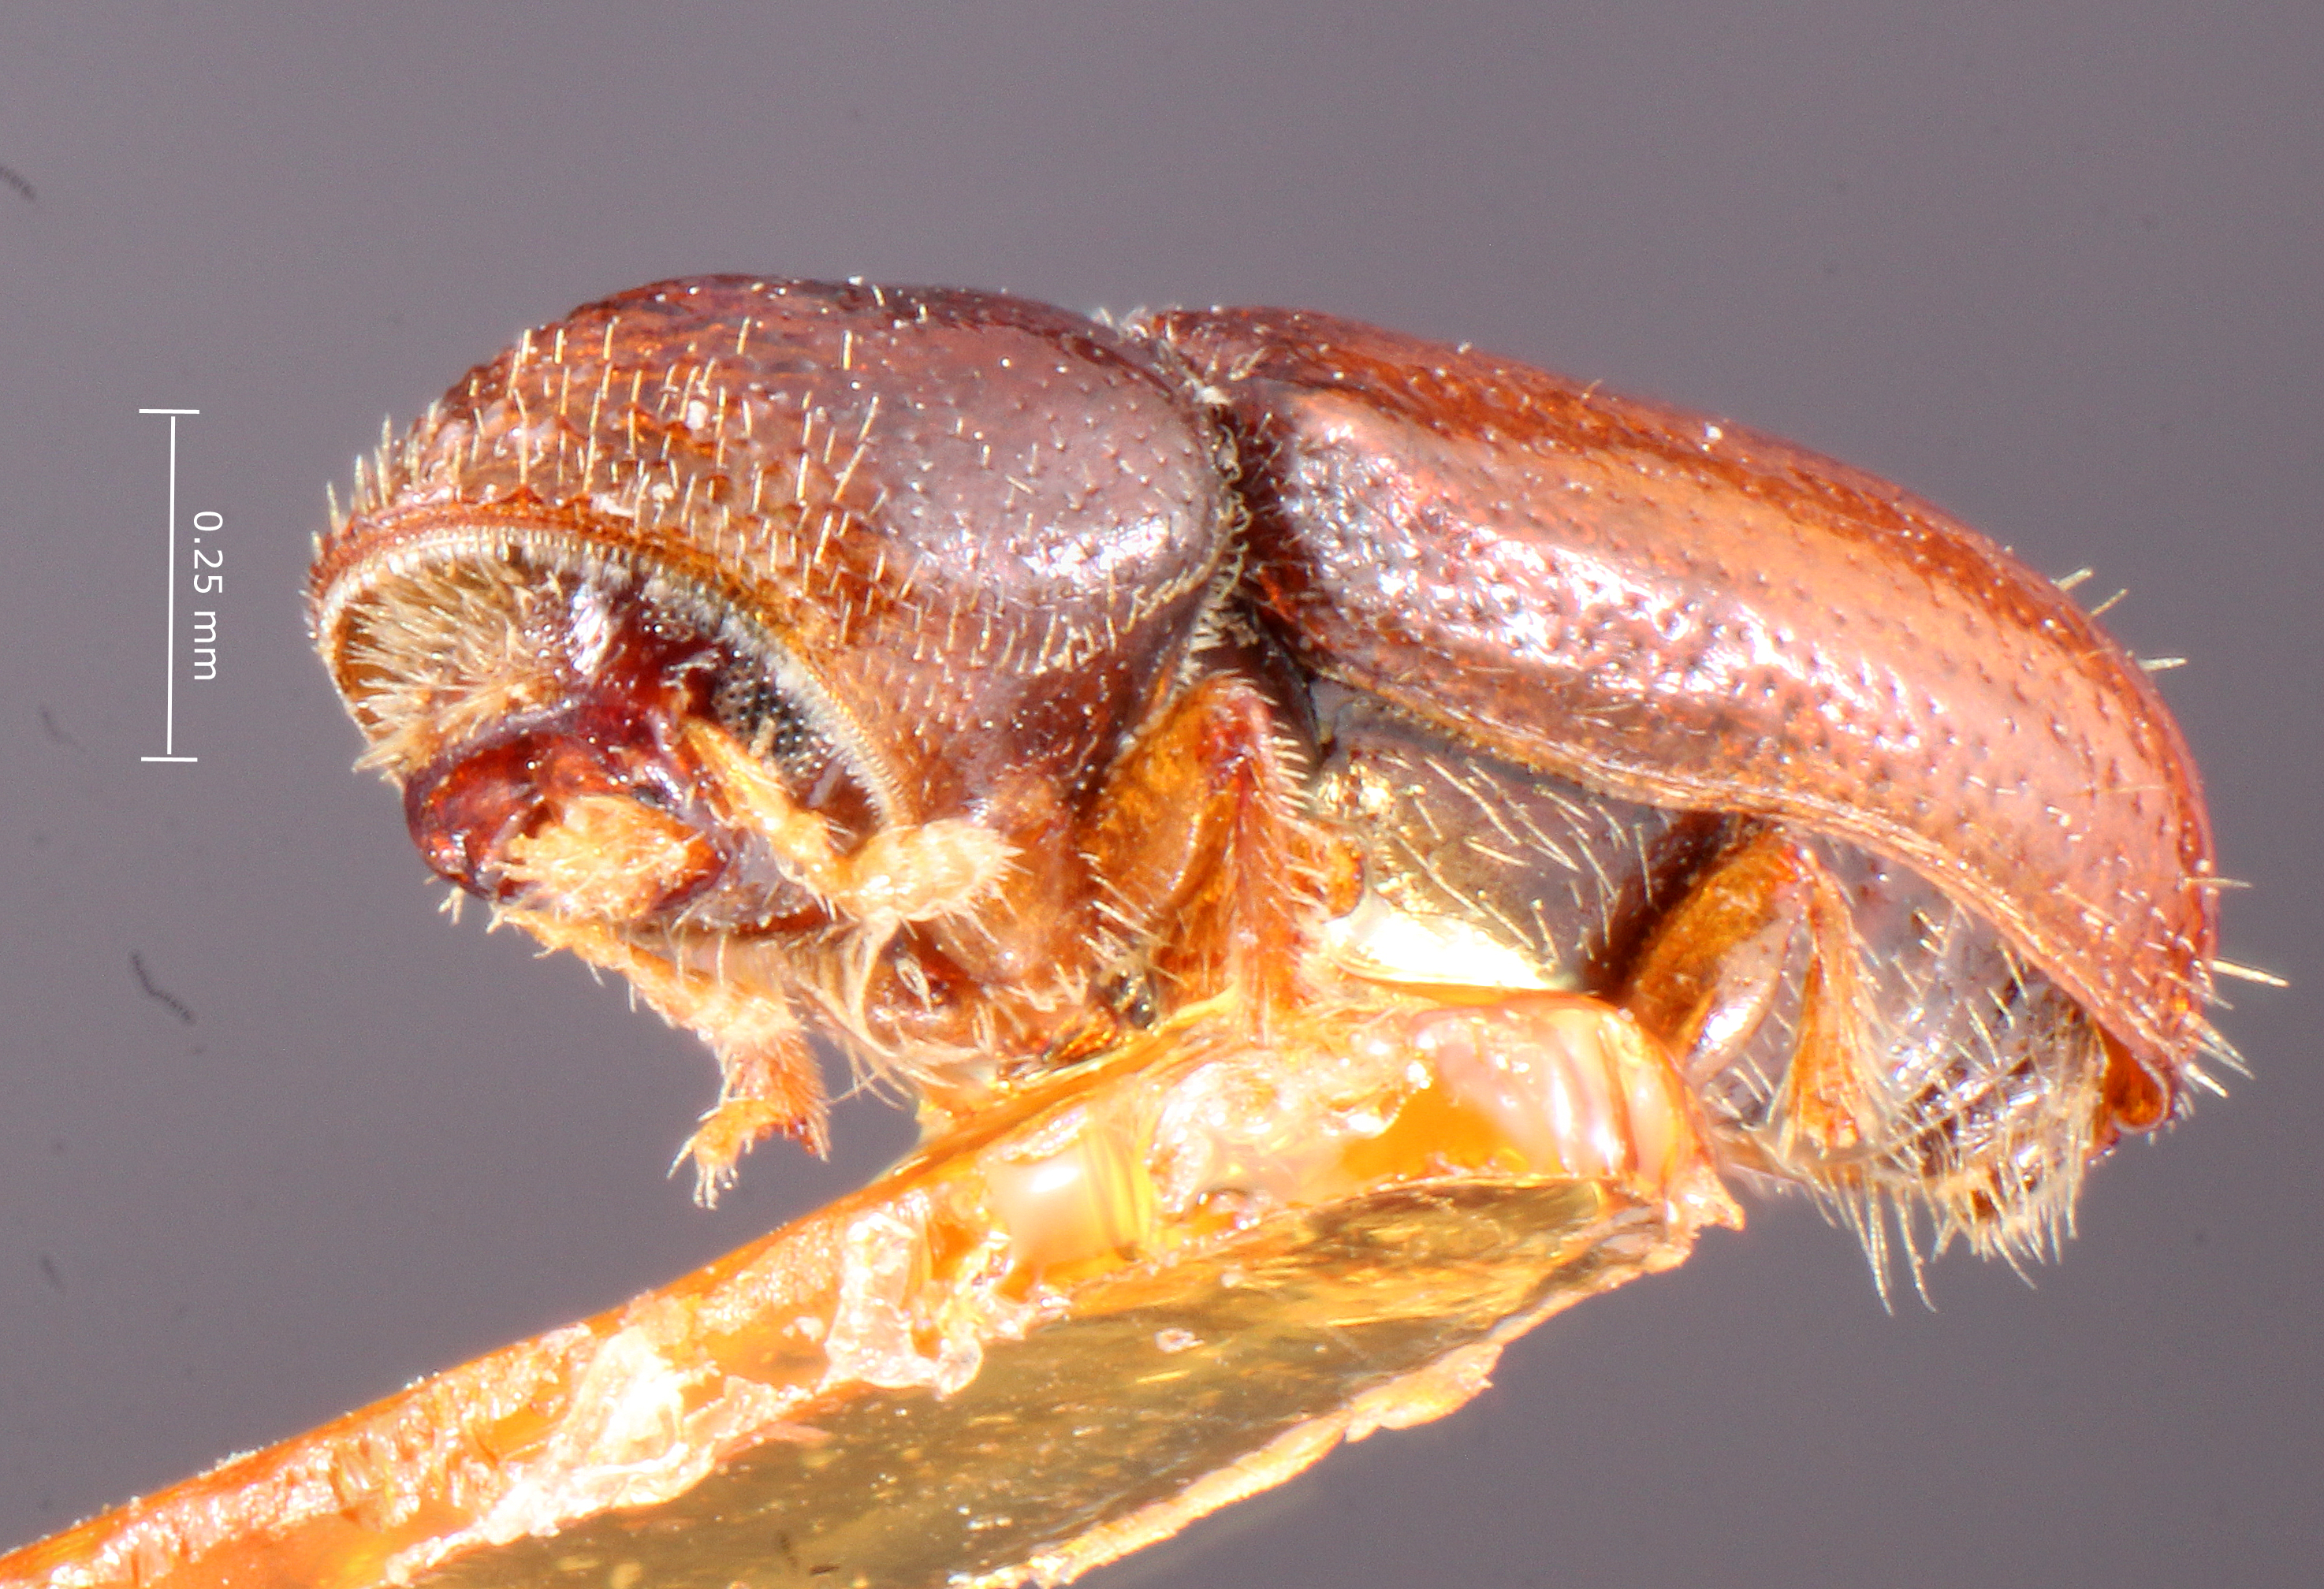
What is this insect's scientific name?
Pityophthorus shepardi
